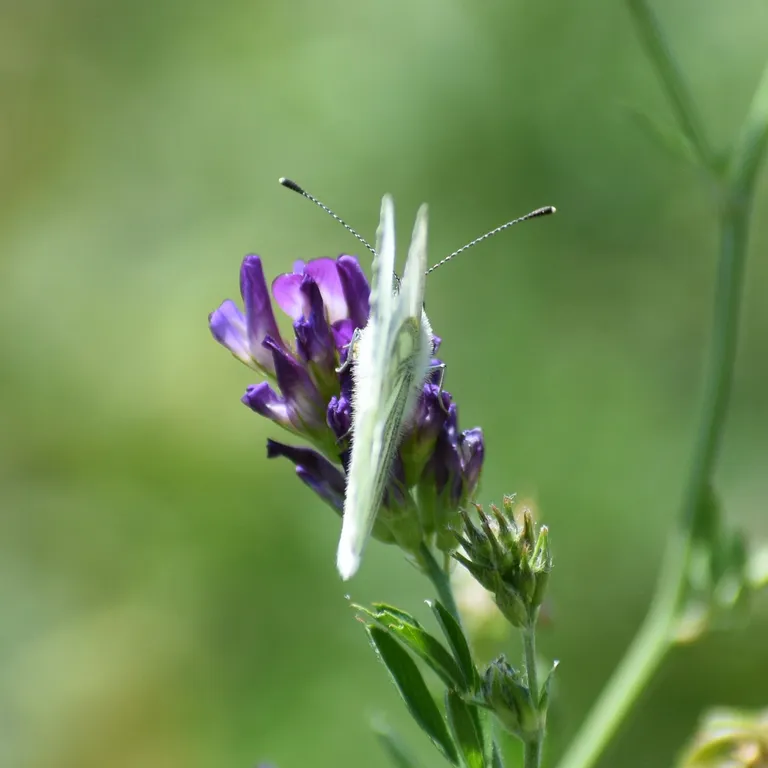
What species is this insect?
Pieris napi
